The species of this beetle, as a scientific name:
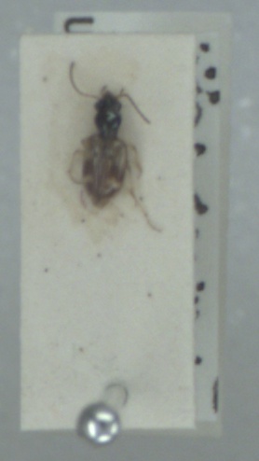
Bembidion articulatum
